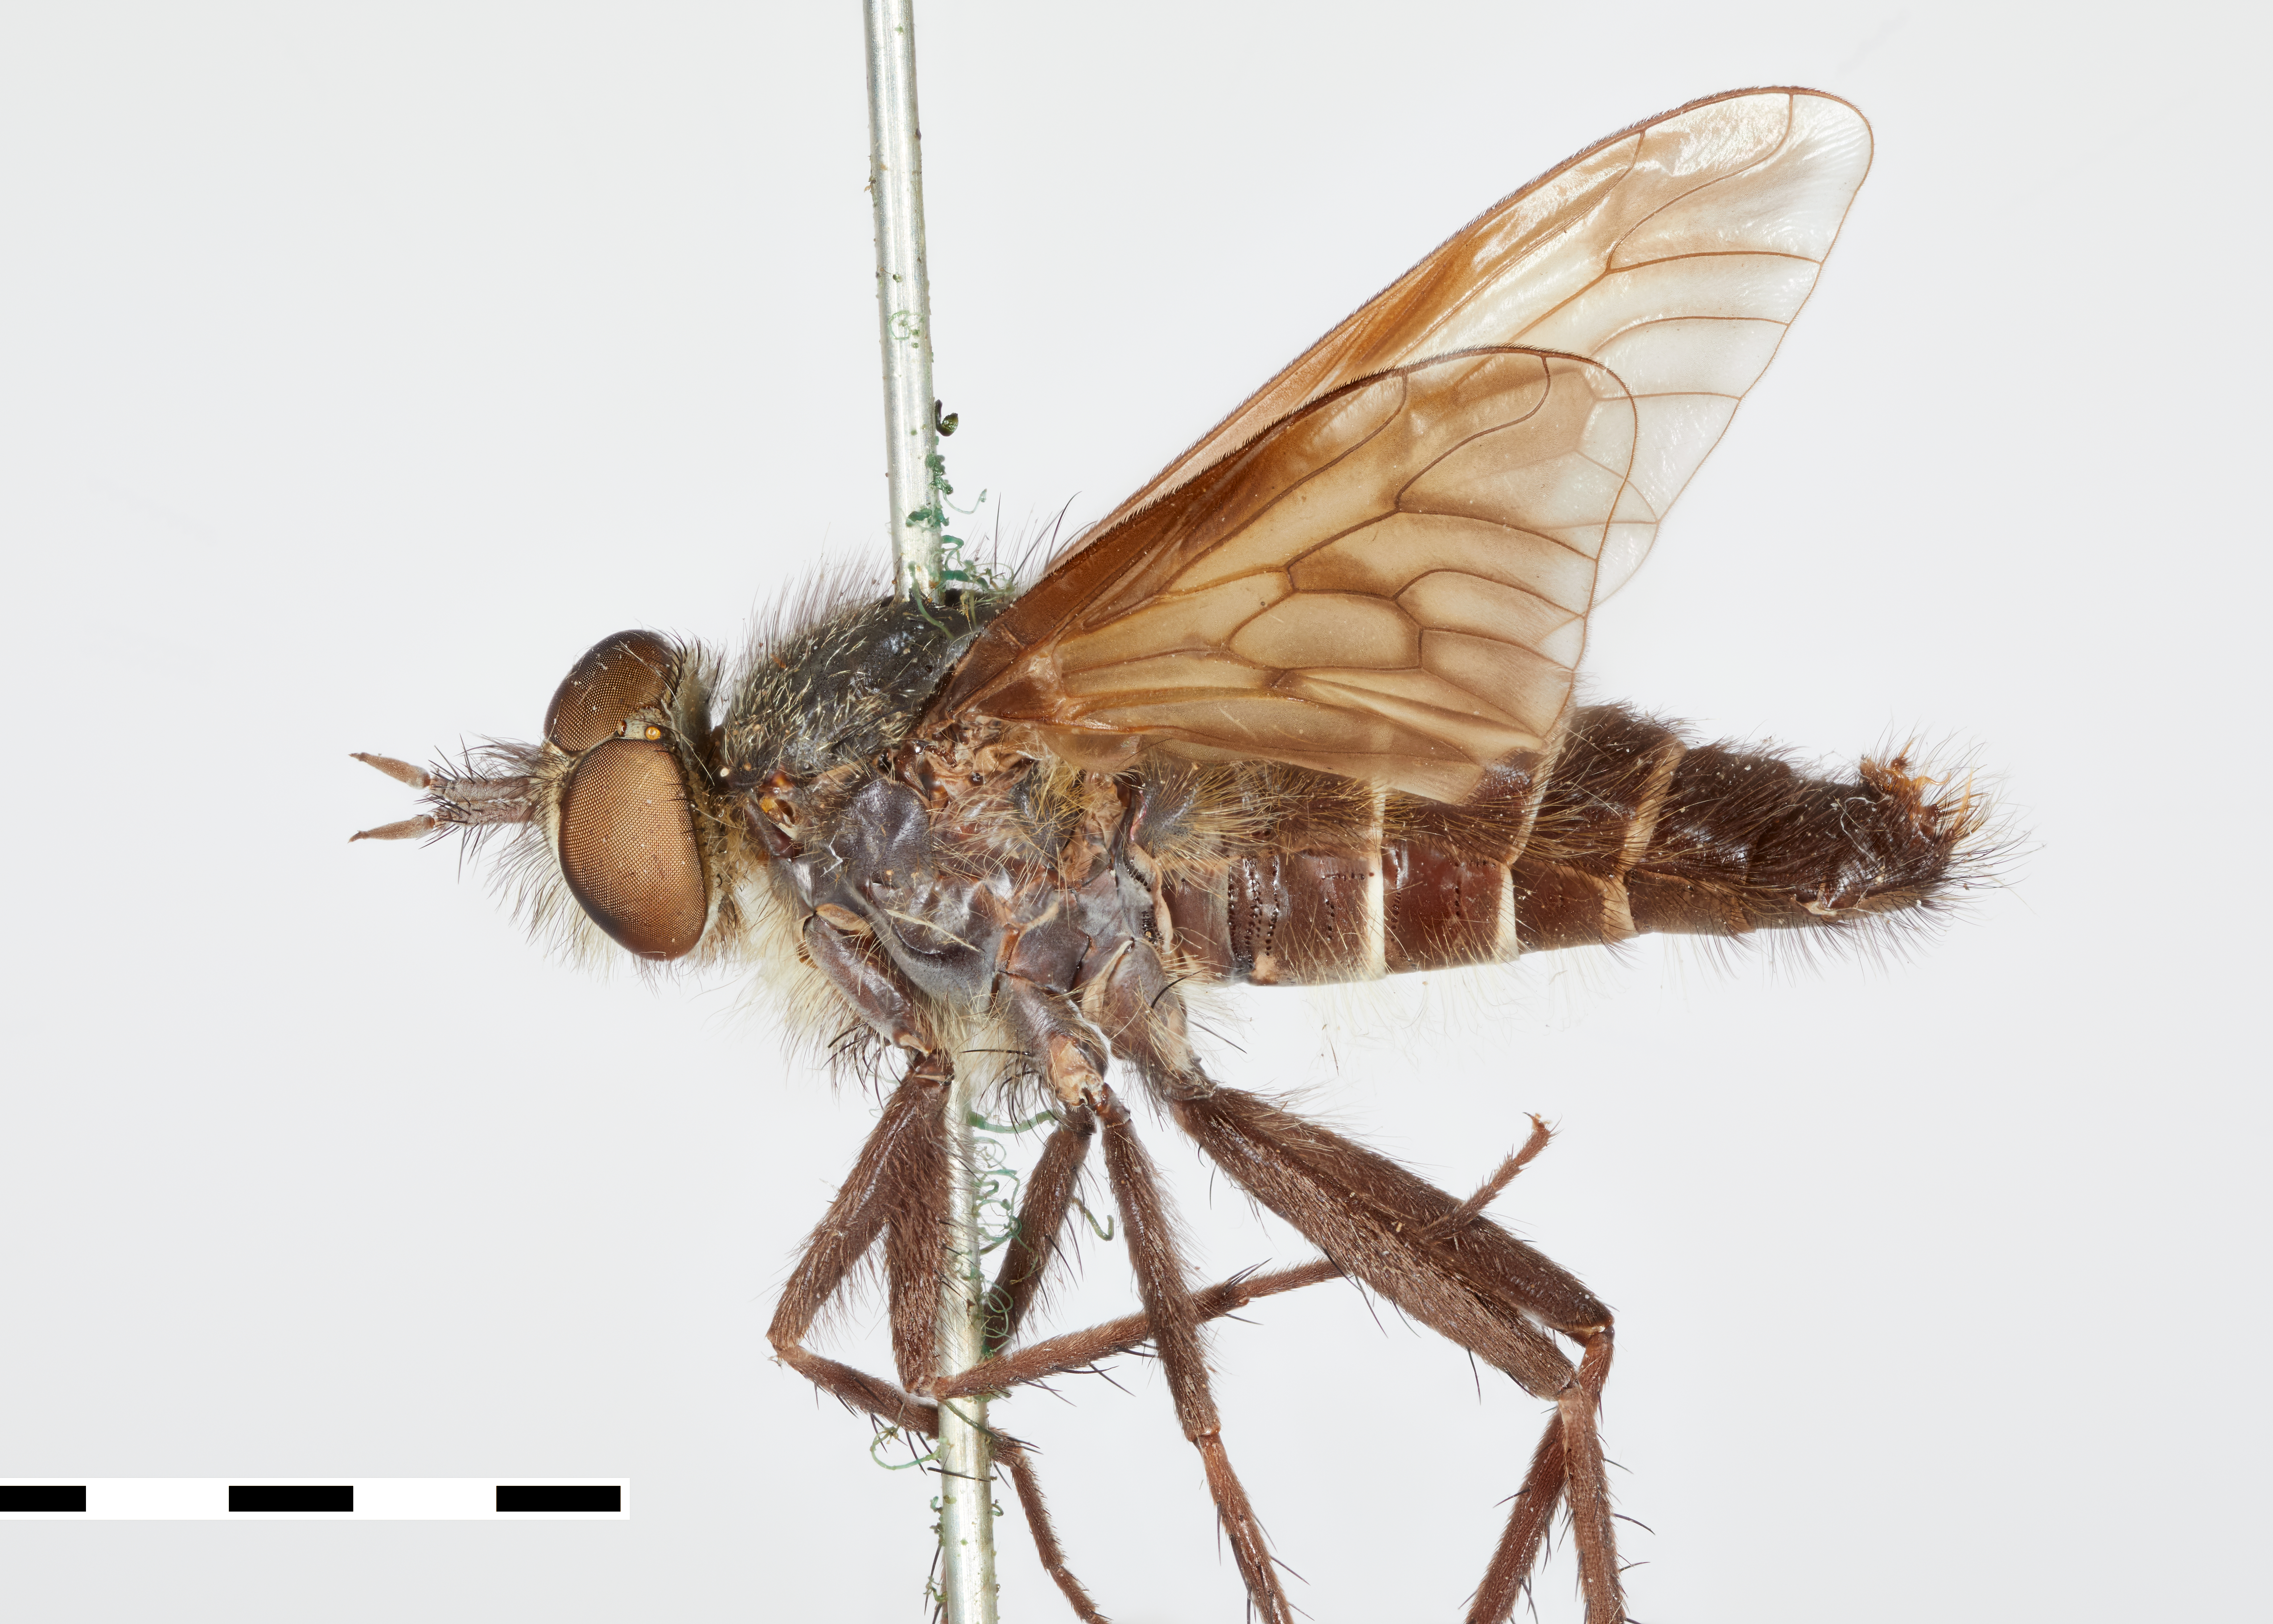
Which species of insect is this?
Thereva satanas
